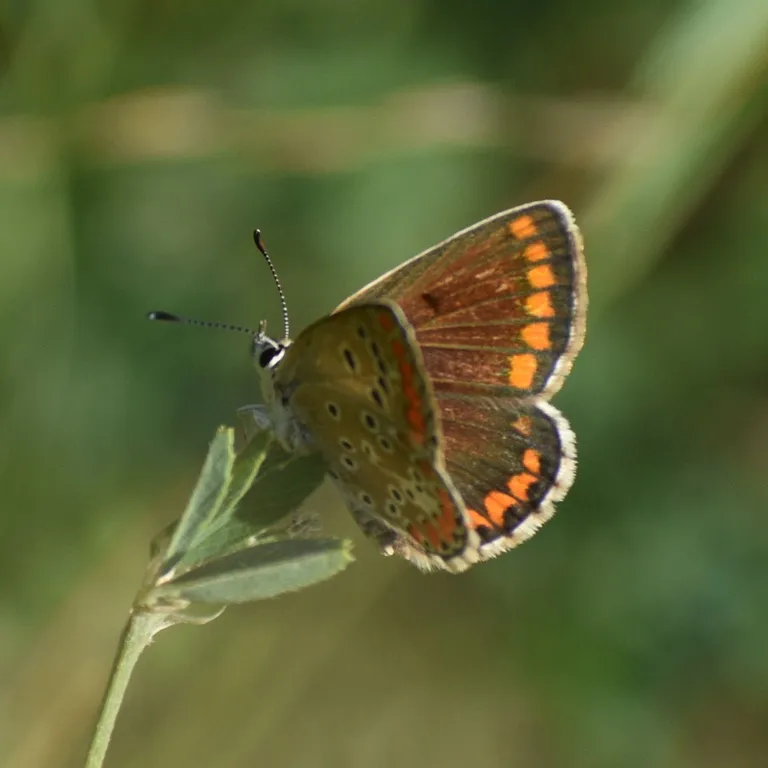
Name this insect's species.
Aricia agestis/artaxerxes
